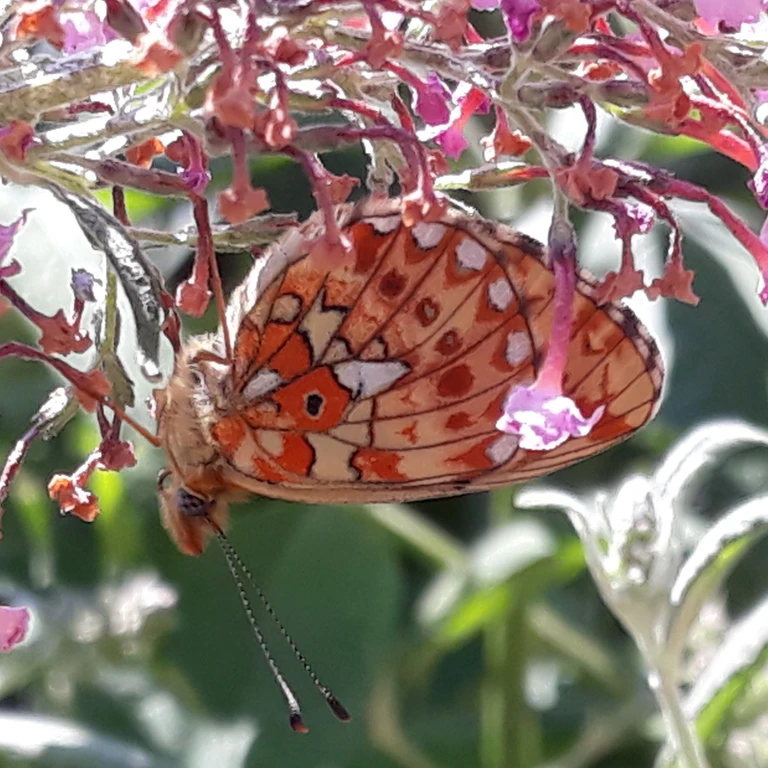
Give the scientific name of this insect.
Boloria euphrosyne (also Clossiana euphrosyne)
